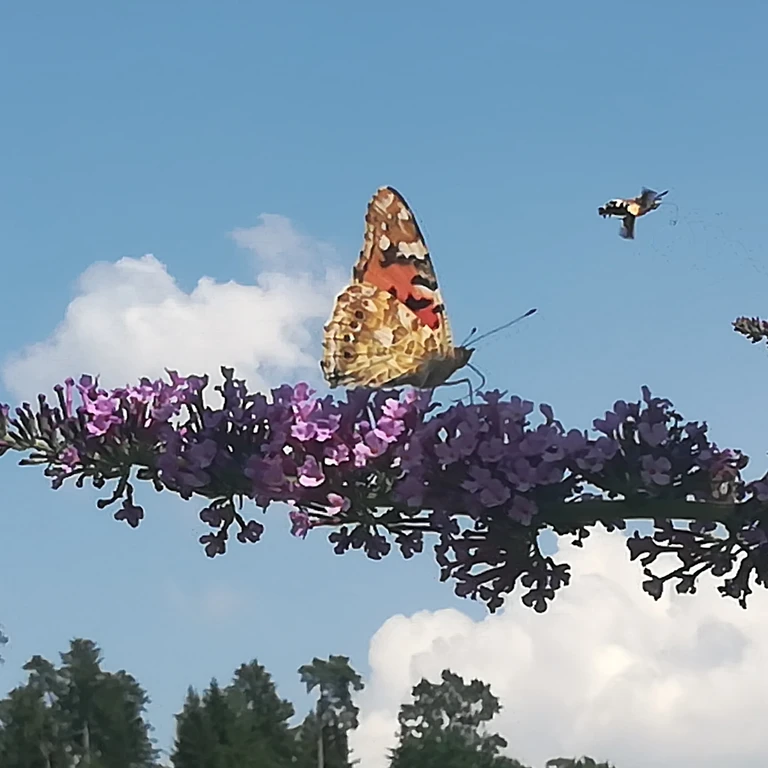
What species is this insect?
Vanessa cardui
